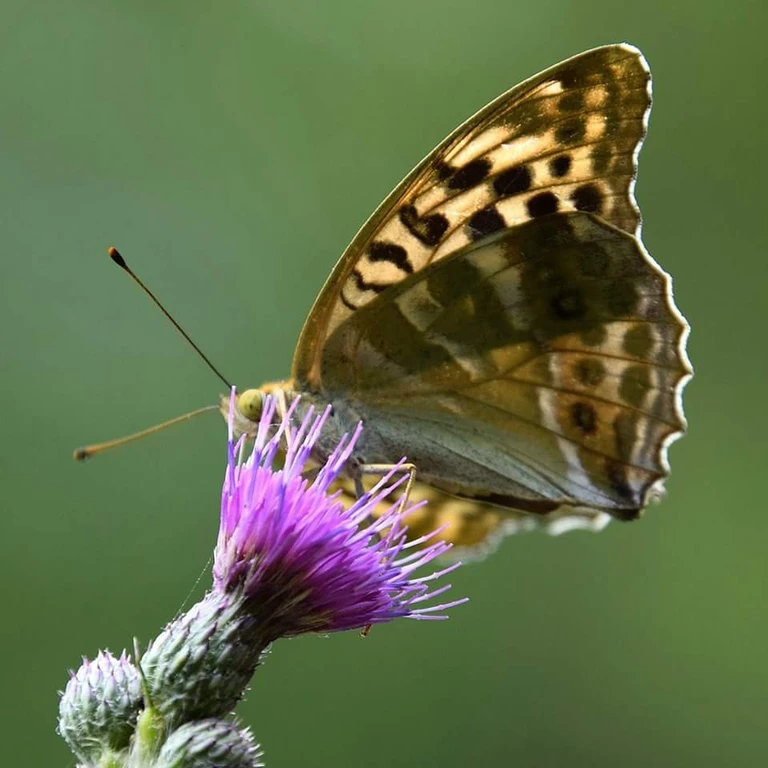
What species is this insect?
Argynnis paphia
